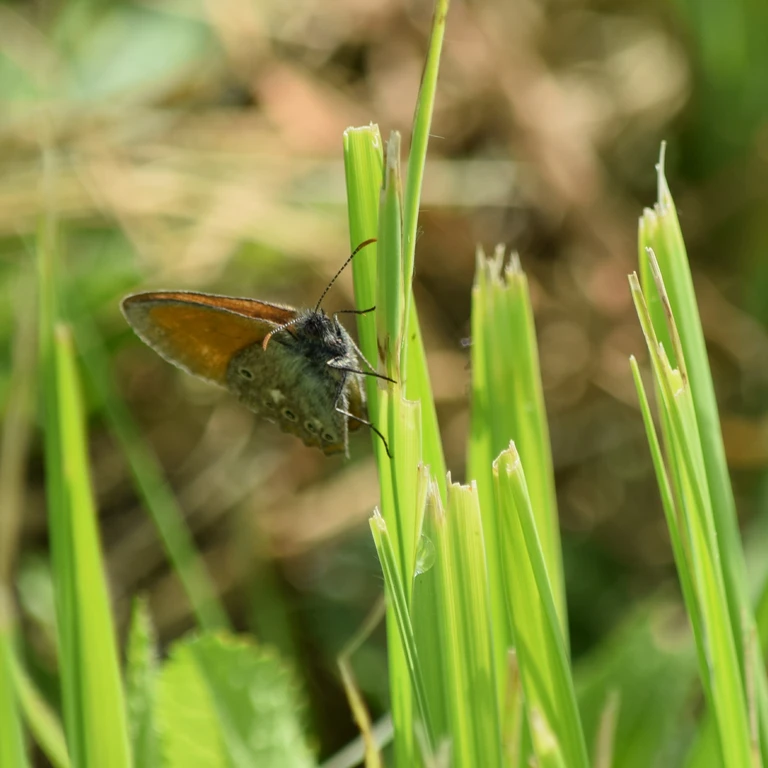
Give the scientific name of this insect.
Coenonympha glycerion (also Coenonympha iphis)
